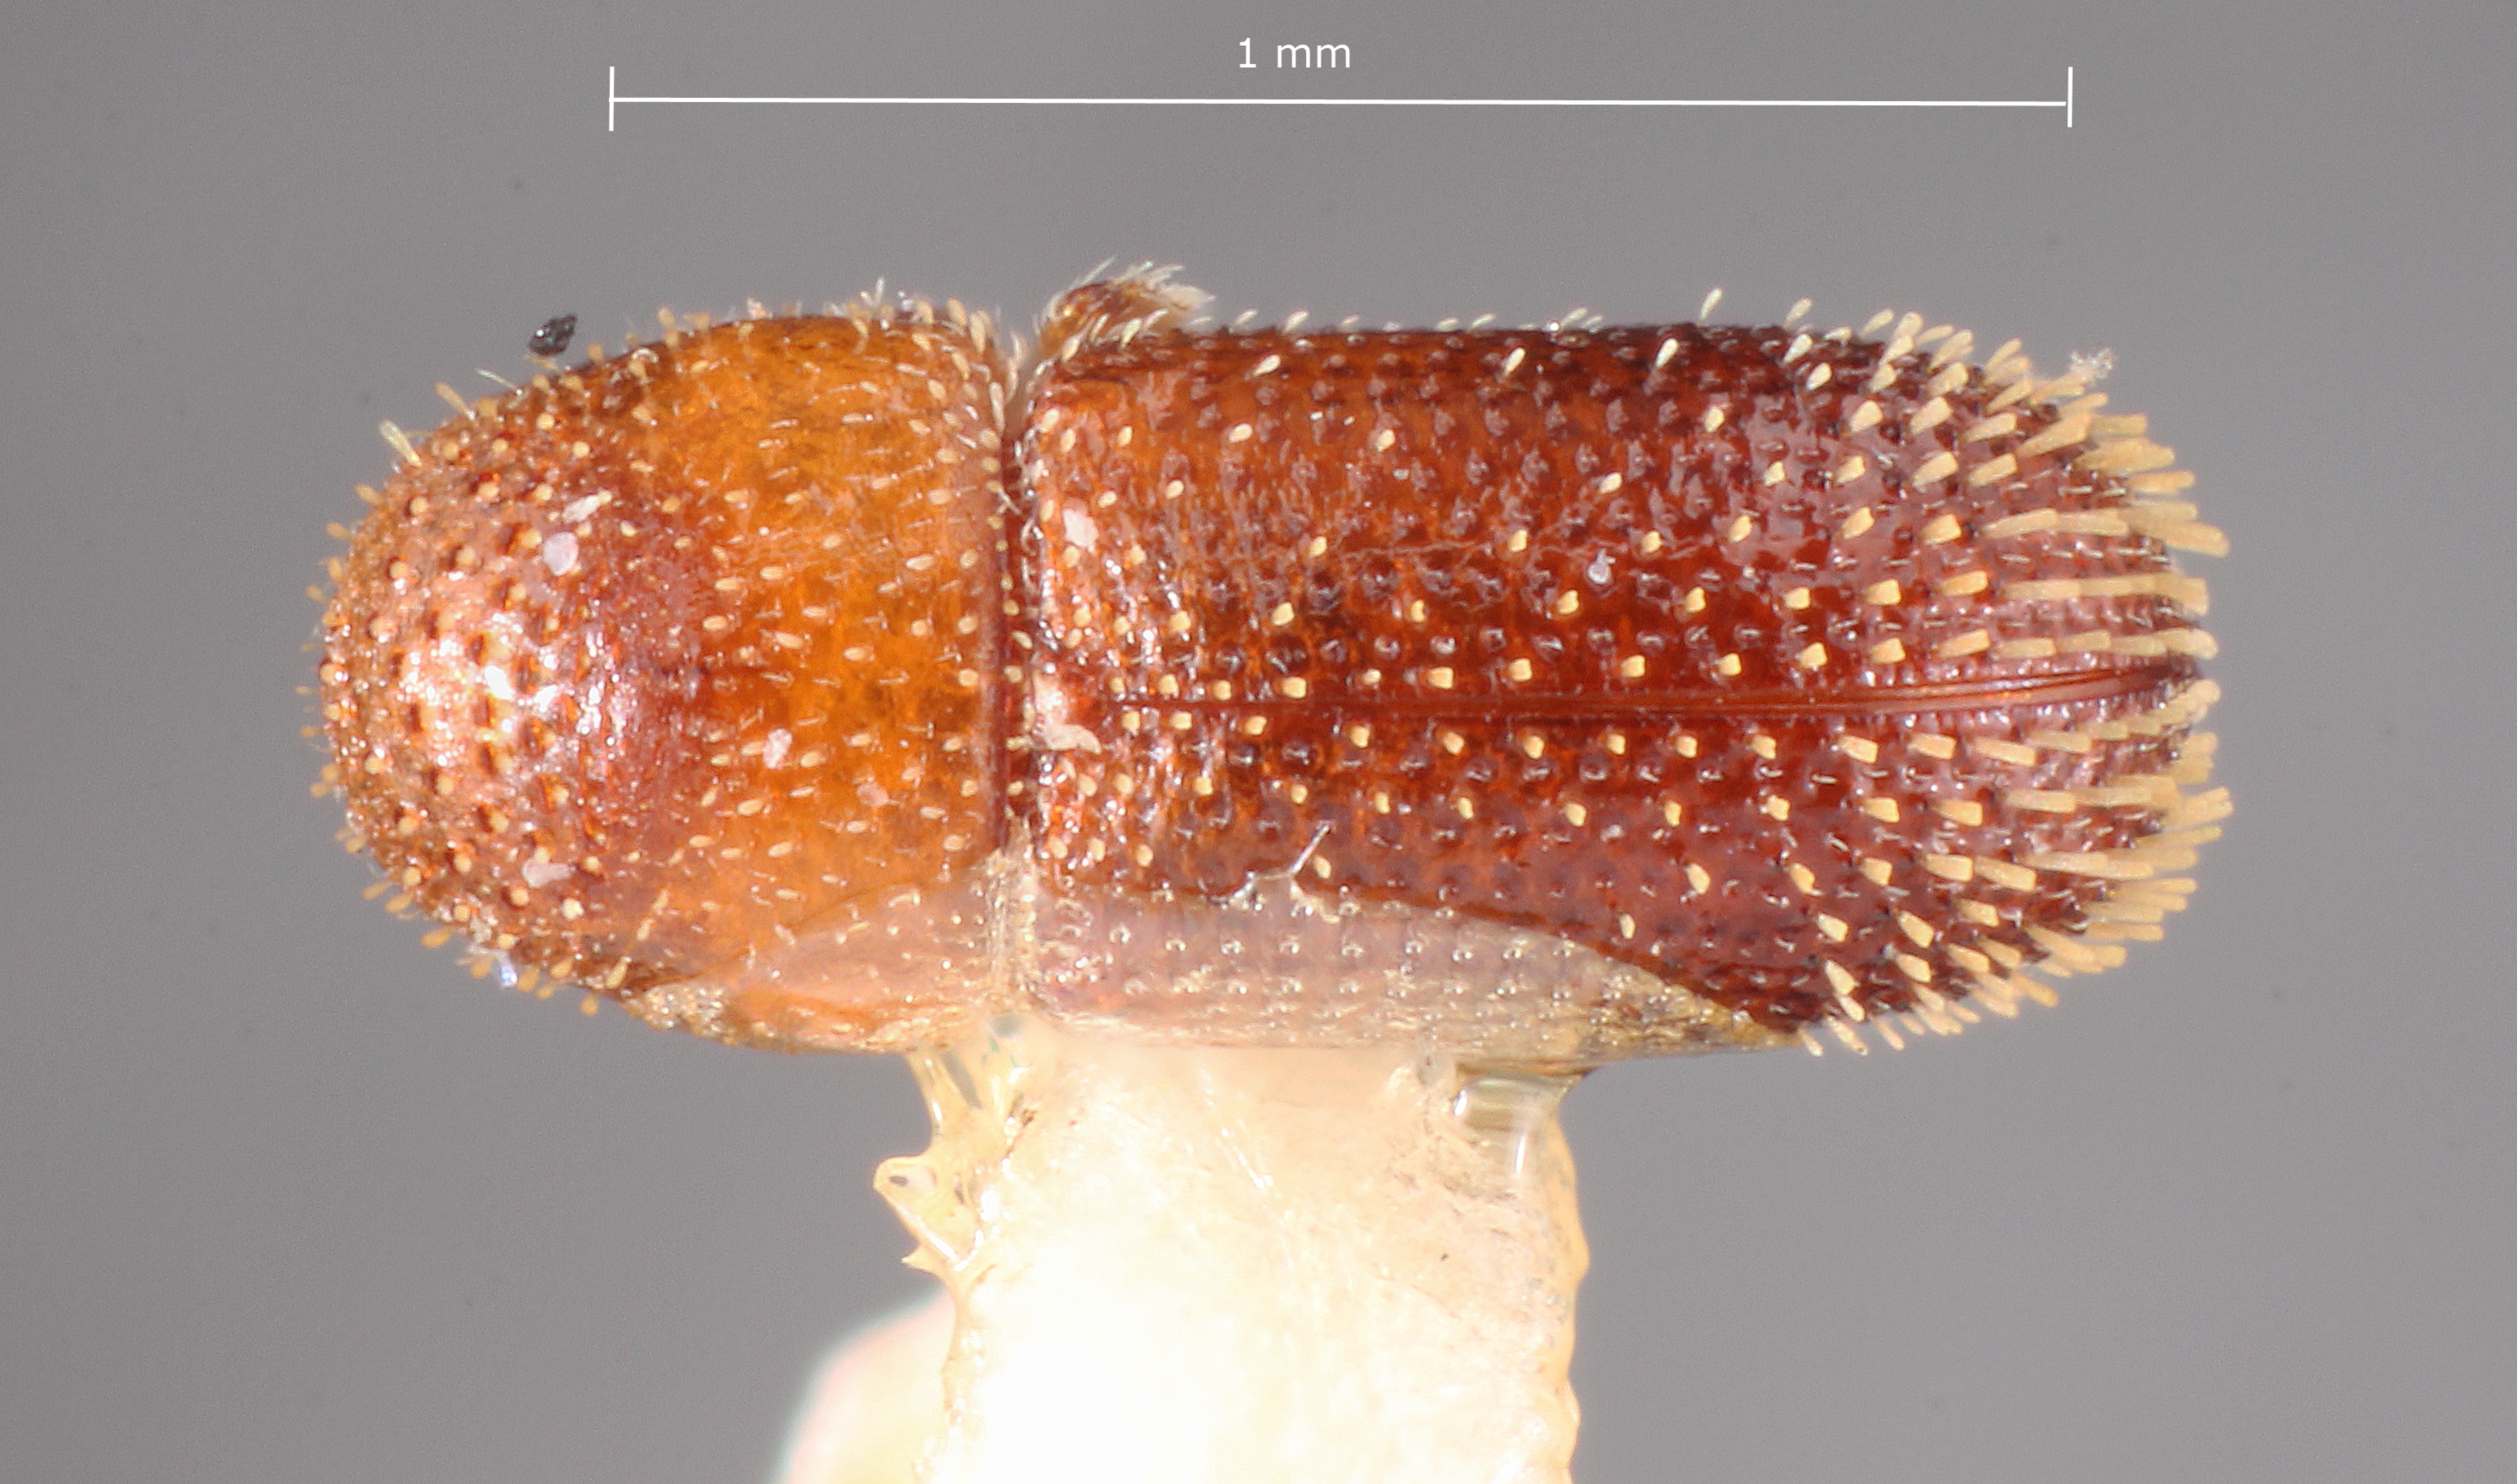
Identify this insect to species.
Thysanoes retamae
